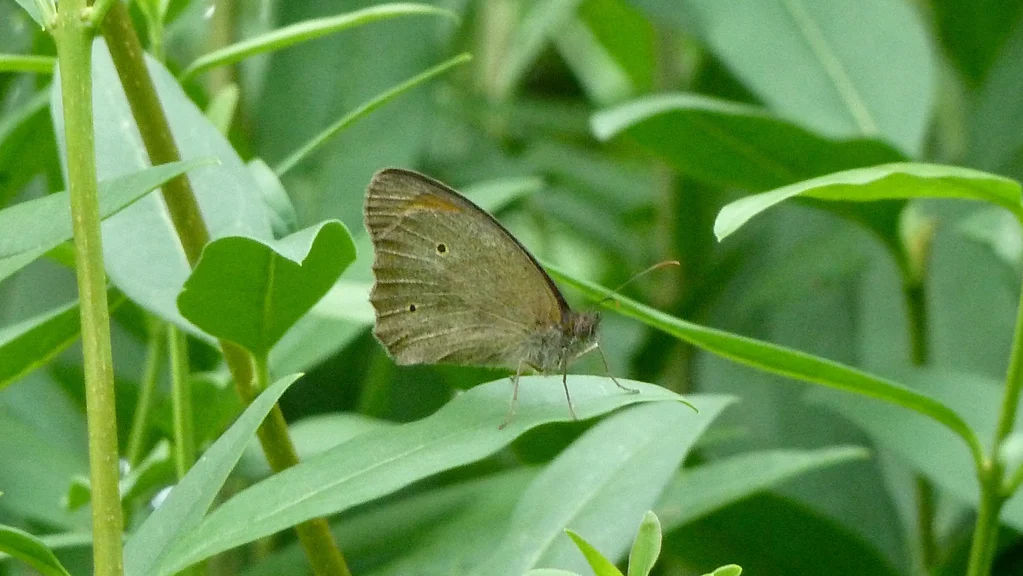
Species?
Maniola jurtina
